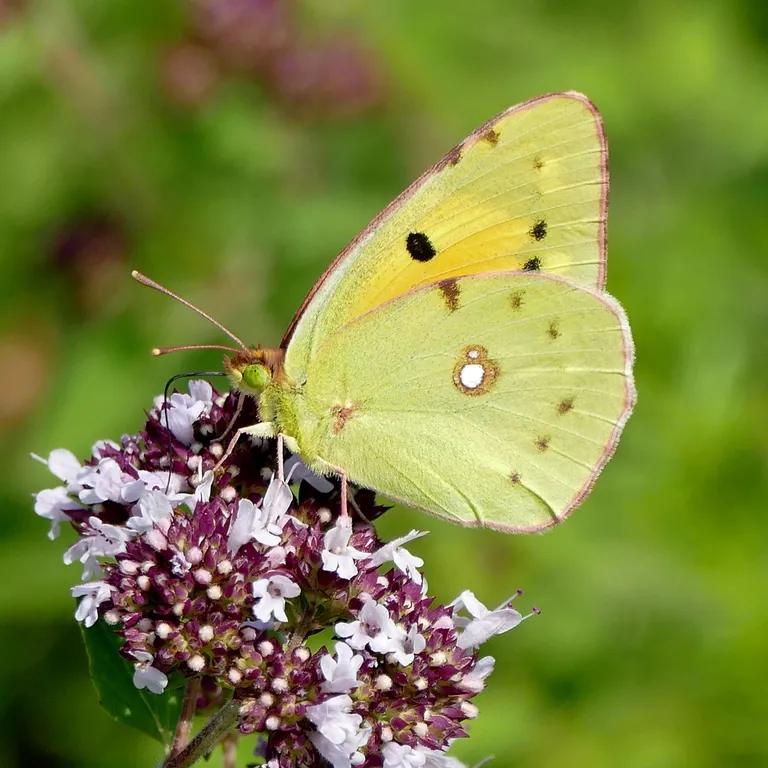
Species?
Colias croceus
